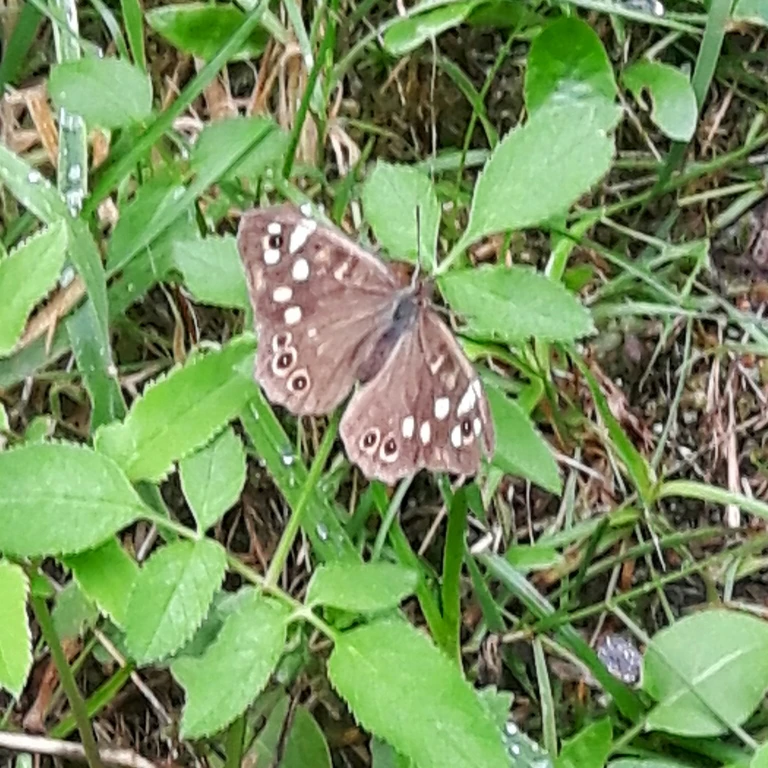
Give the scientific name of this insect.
Pararge aegeria
